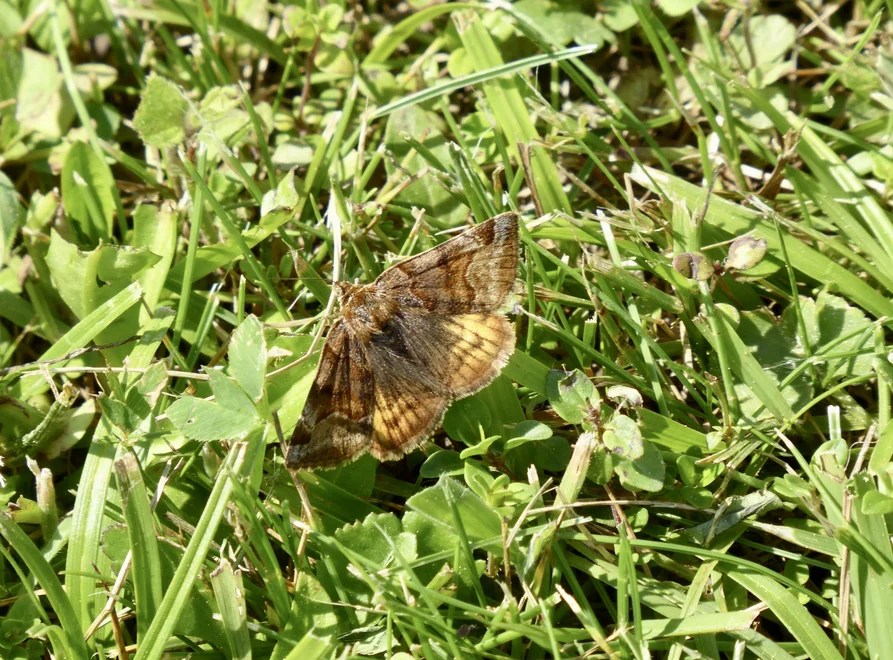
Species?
Euclidia glyphica
